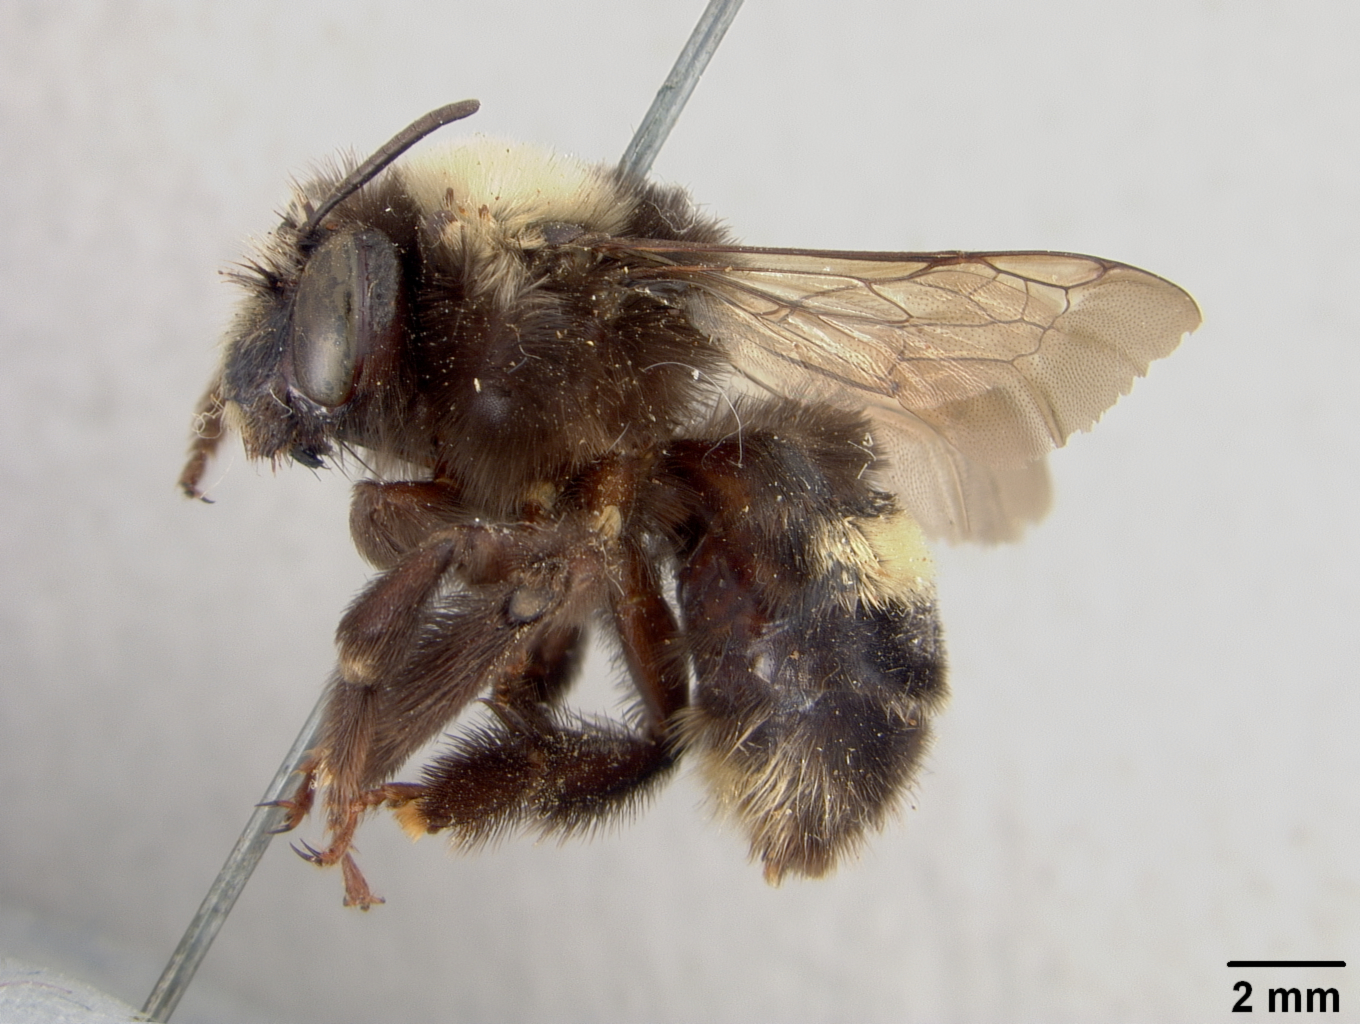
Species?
Anthophora stanfordiana
